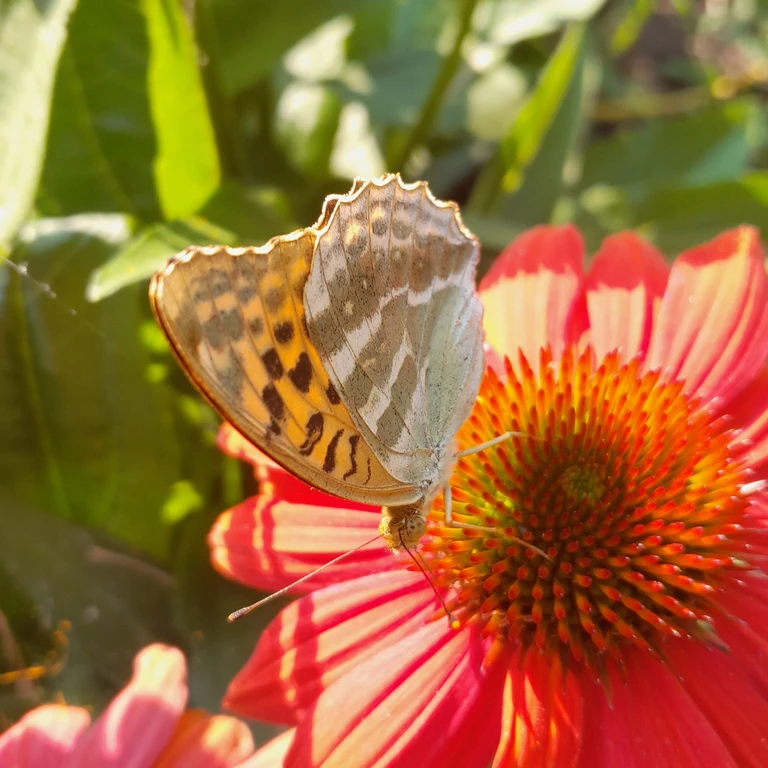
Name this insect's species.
Argynnis paphia
